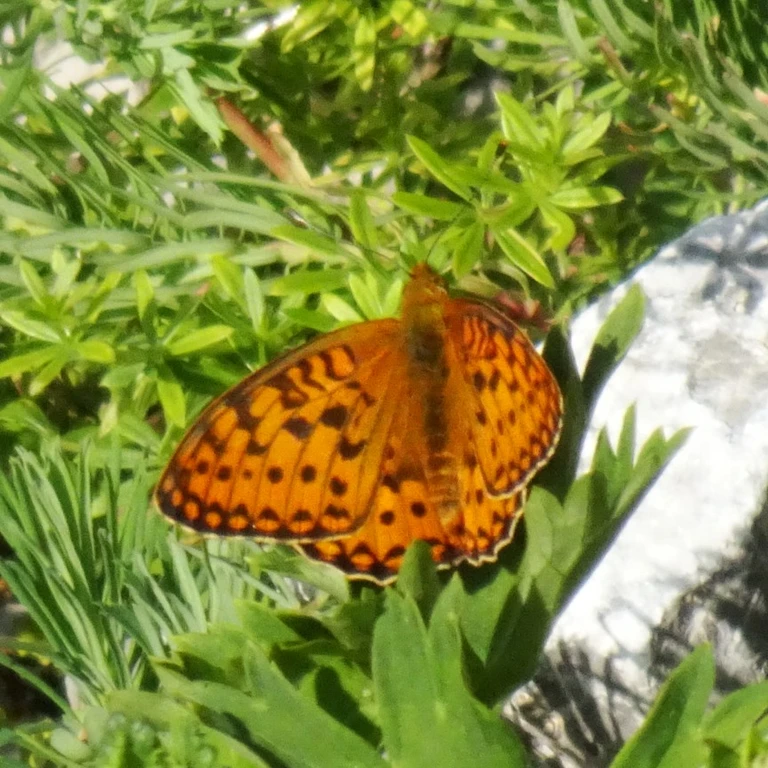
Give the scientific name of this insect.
Speyeria aglaja
